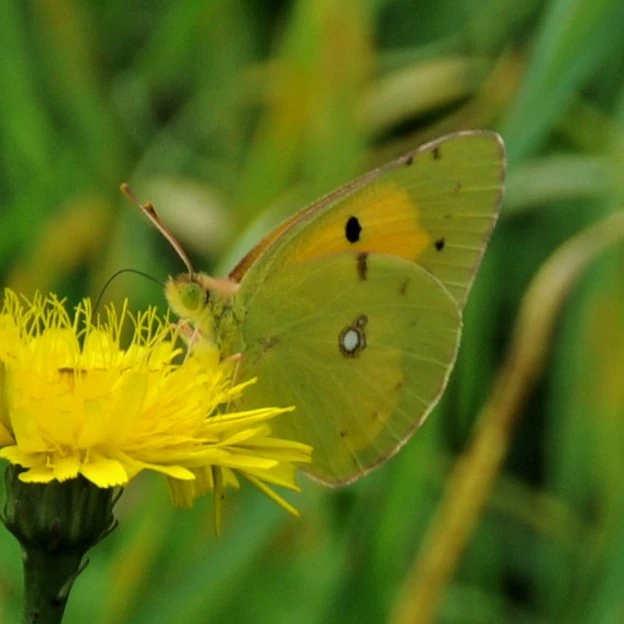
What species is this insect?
Colias croceus
